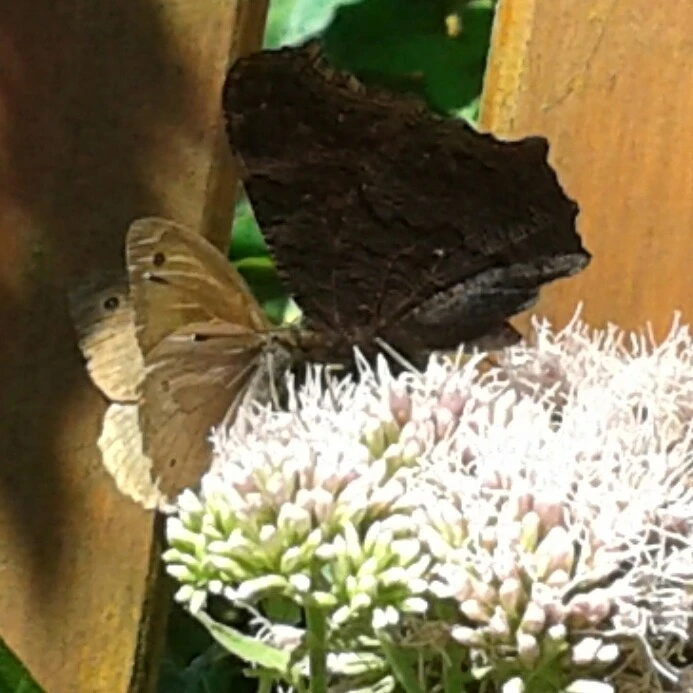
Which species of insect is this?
Aglais io
